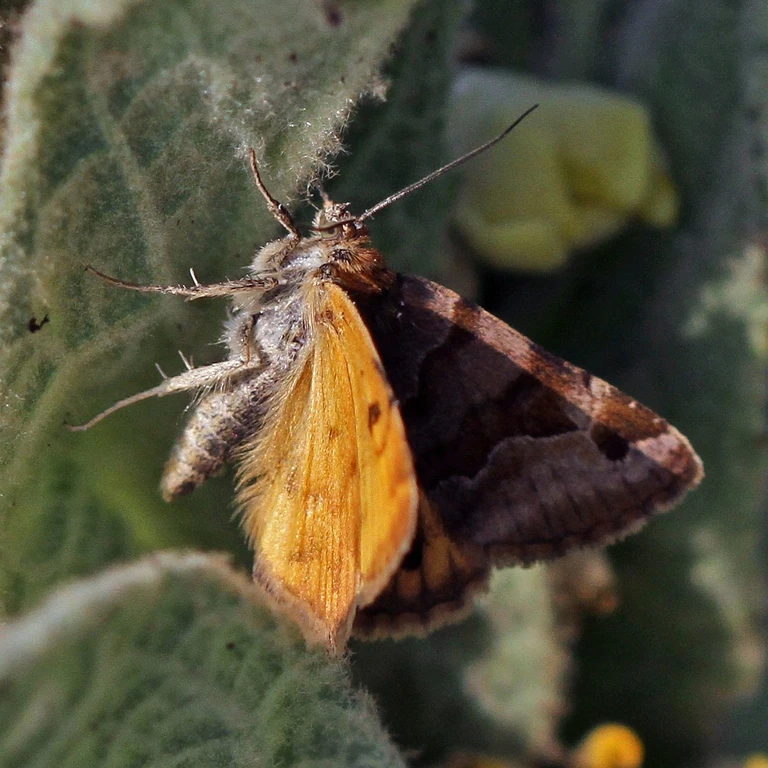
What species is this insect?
Euclidia glyphica
